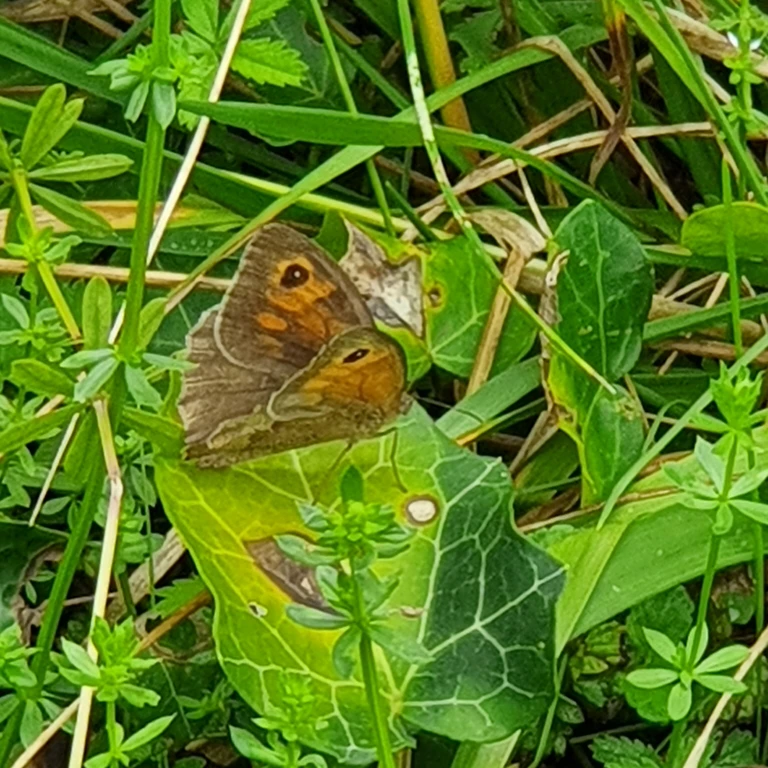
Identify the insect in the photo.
Maniola jurtina
